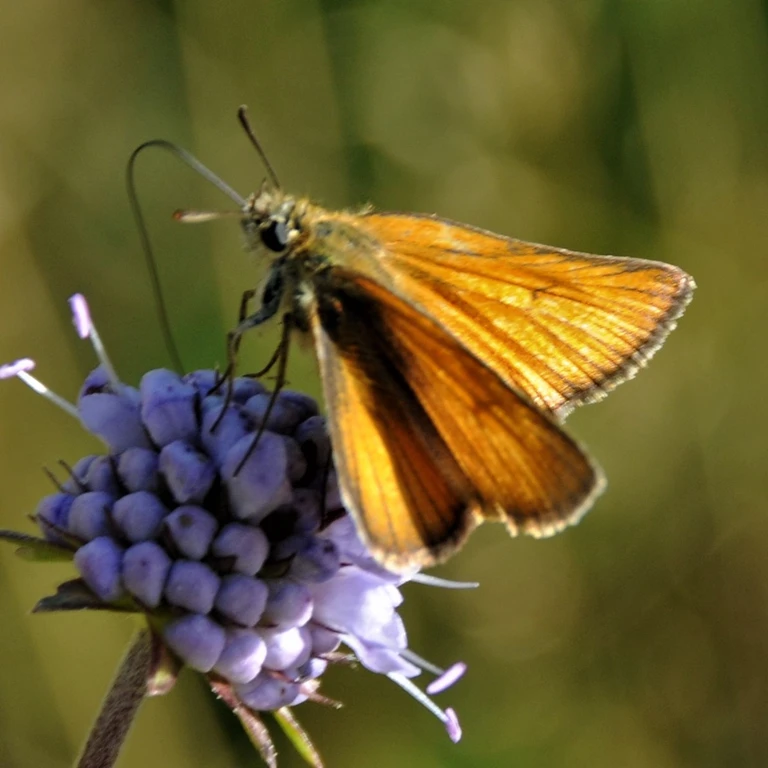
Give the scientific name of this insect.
Thymelicus sylvestris
